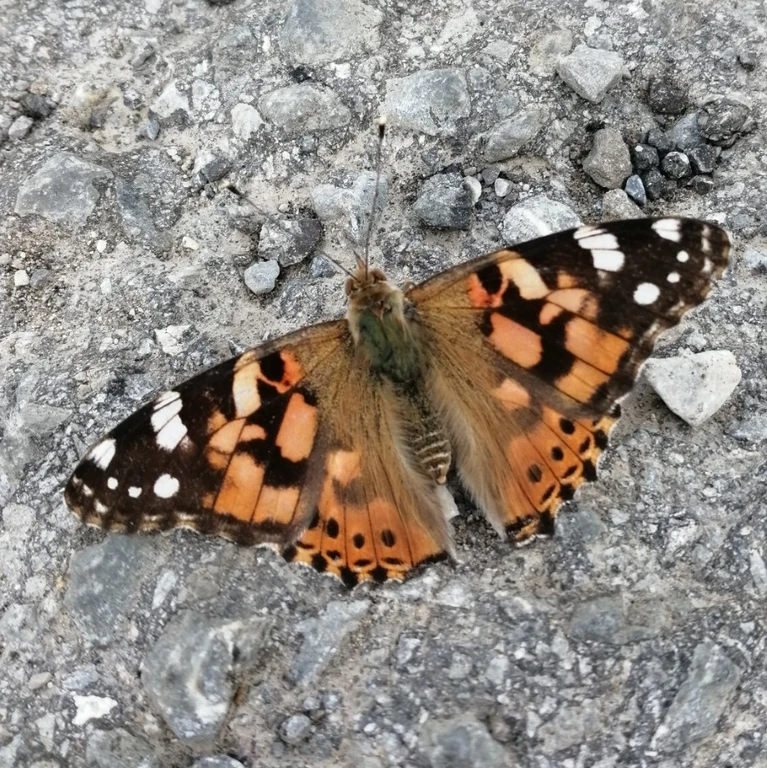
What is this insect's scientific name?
Vanessa cardui
